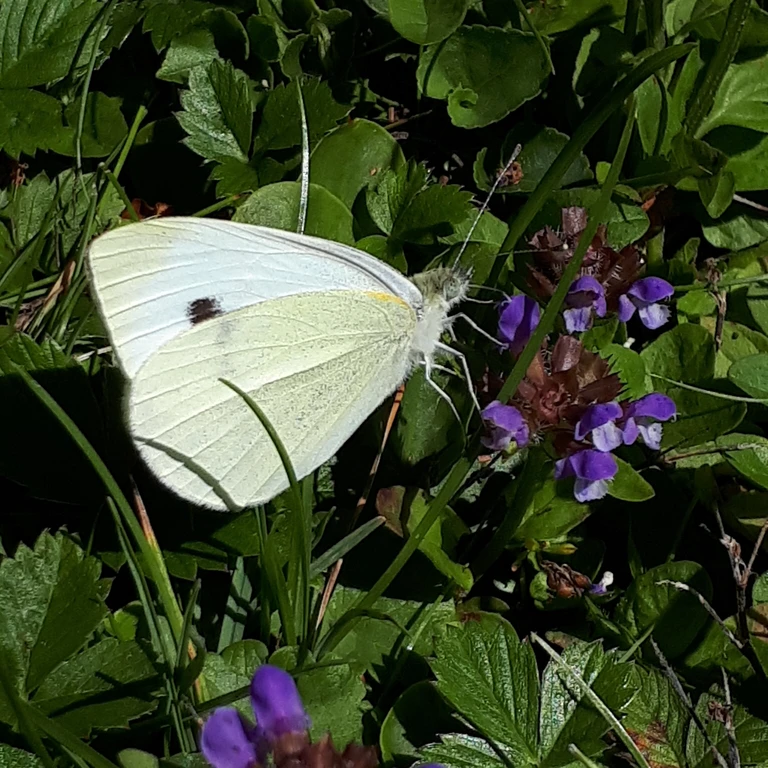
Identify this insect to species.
Pieris rapae
